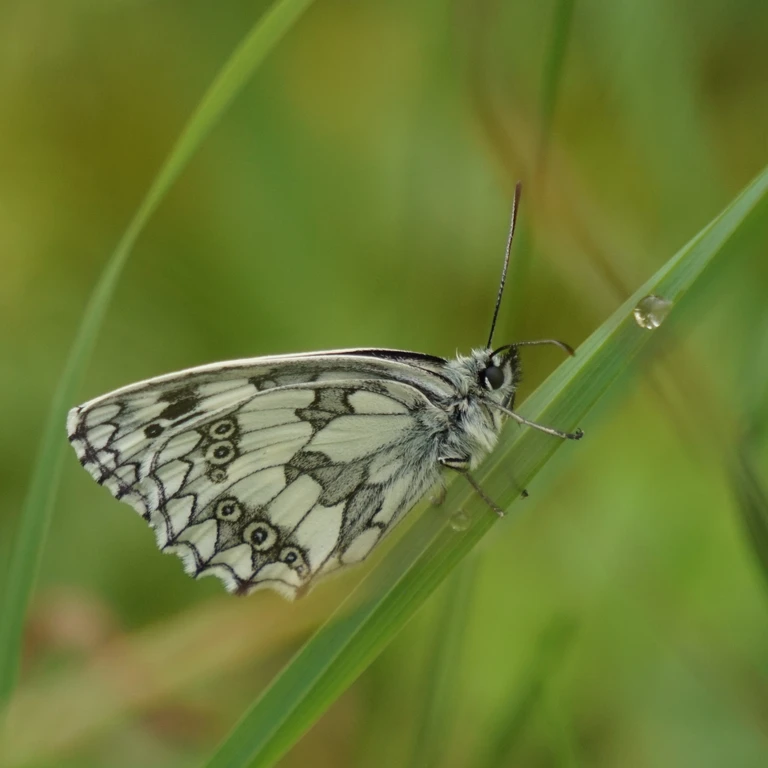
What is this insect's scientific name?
Melanargia galathea
